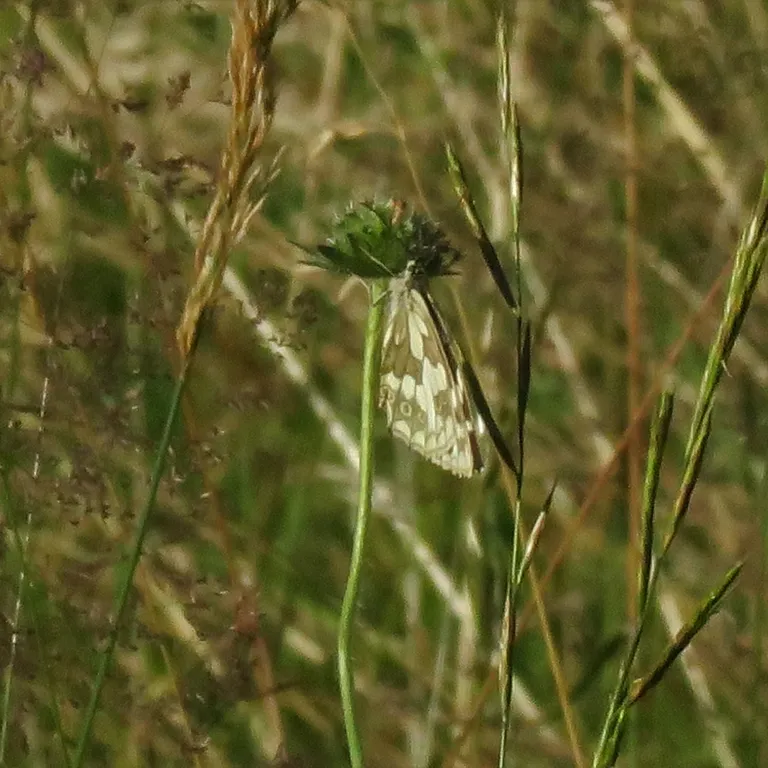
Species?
Melanargia galathea
